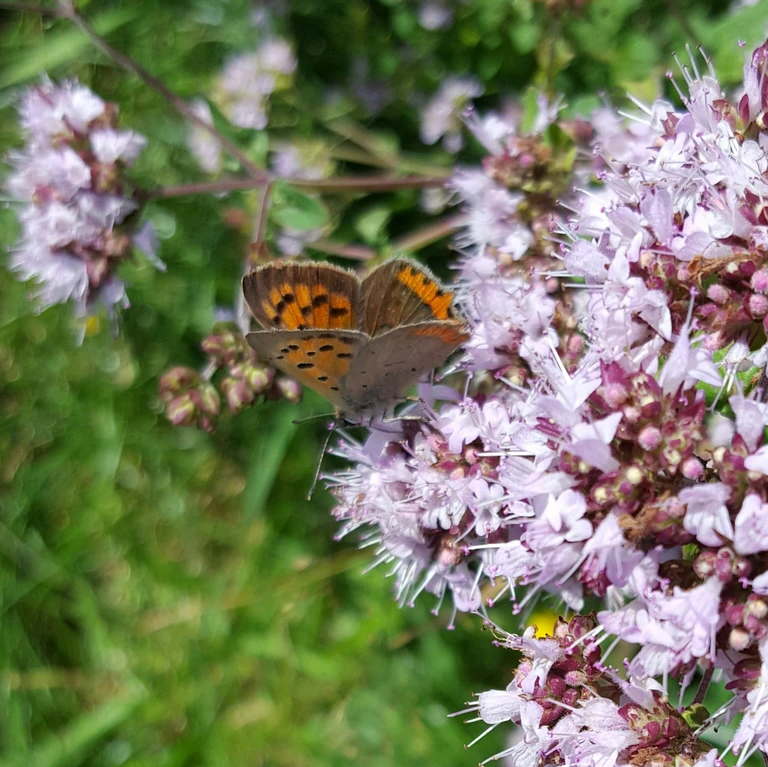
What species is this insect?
Lycaena phlaeas
